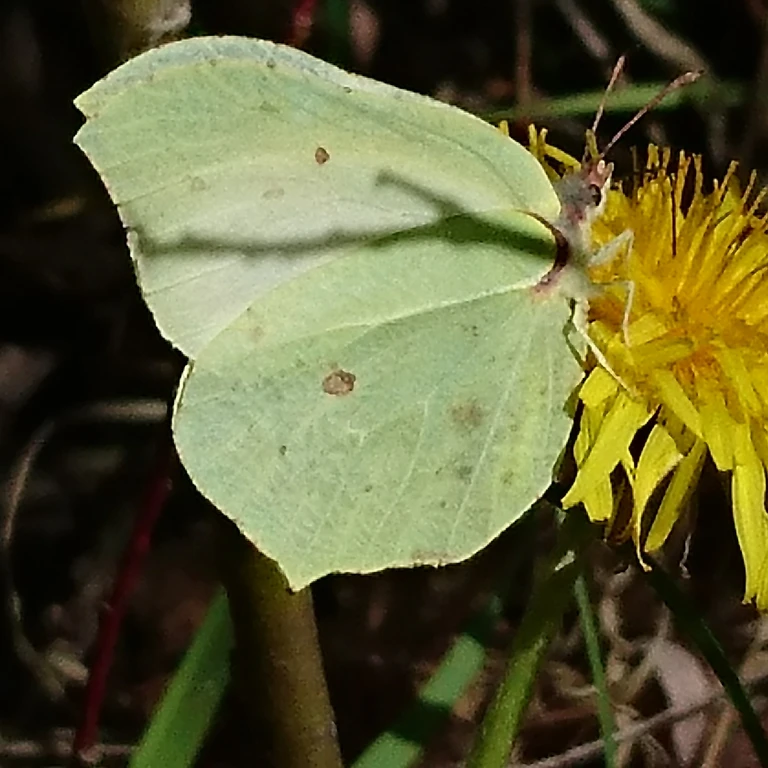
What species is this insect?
Gonepteryx rhamni
